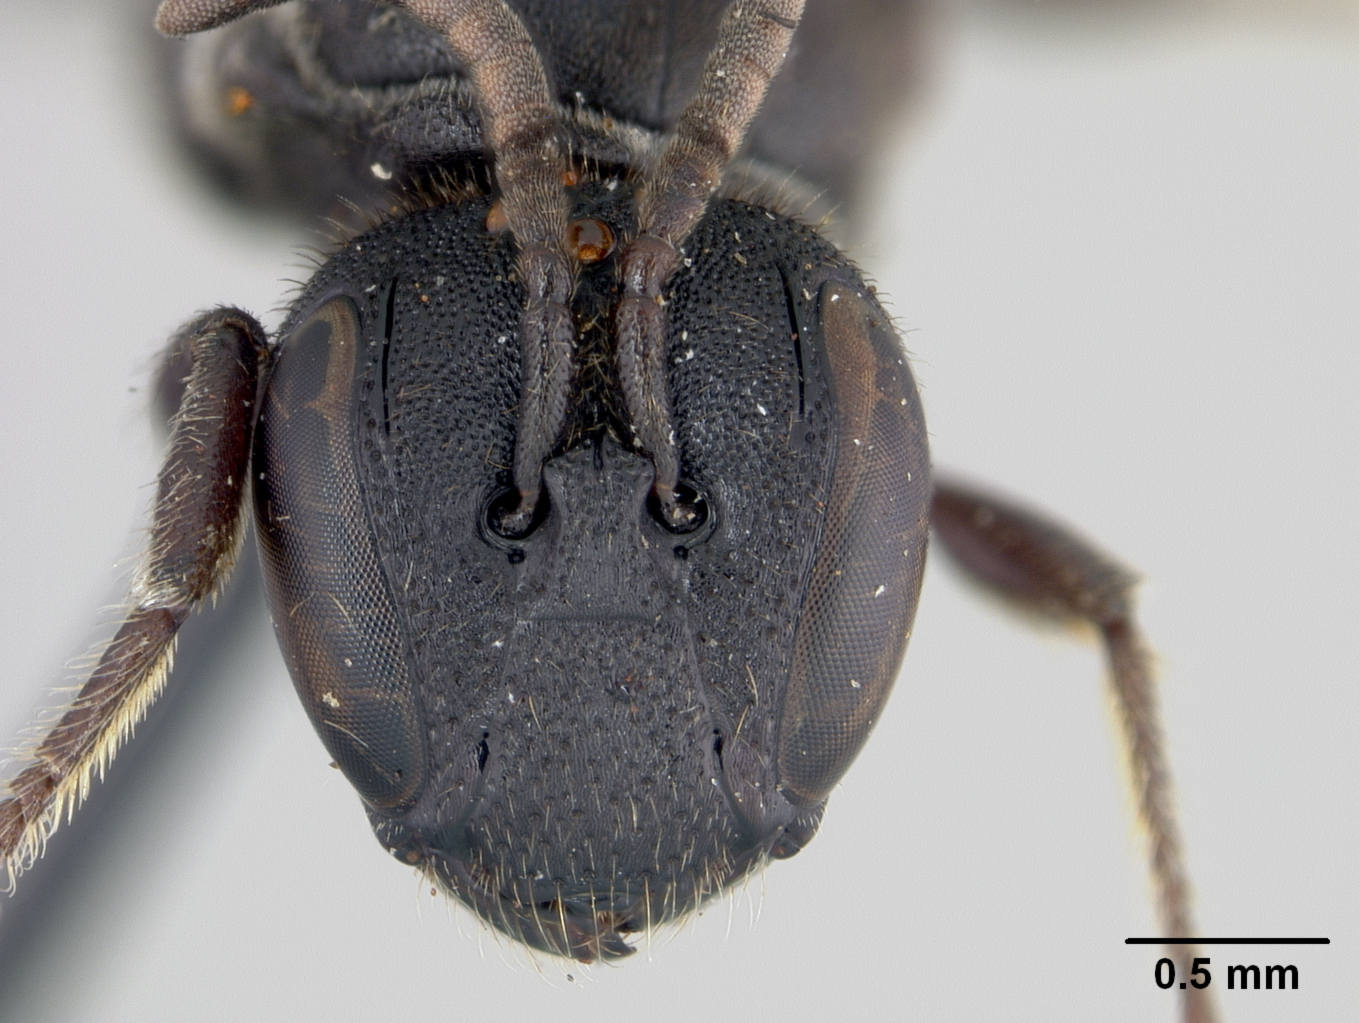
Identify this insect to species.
Hylaeus niger
